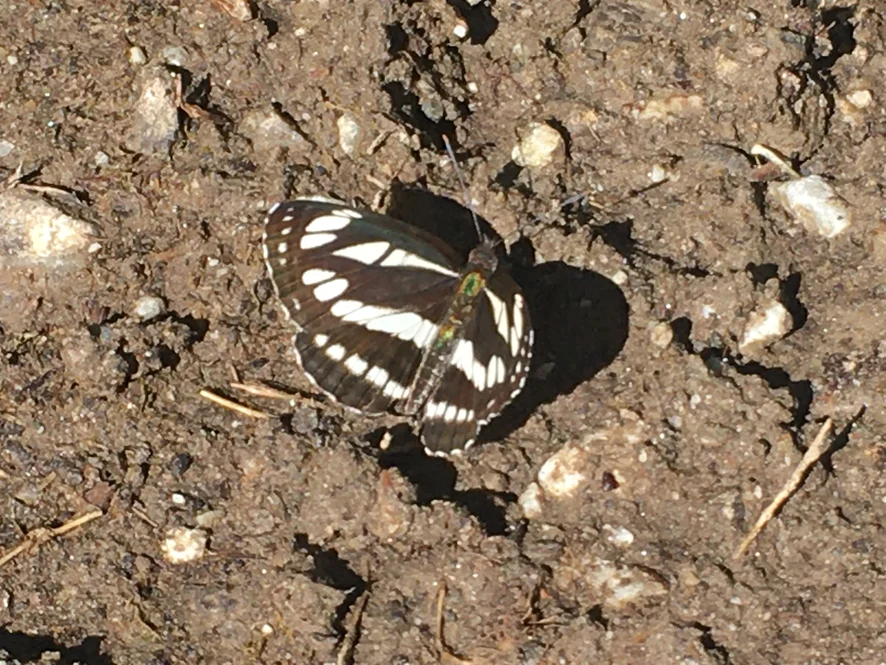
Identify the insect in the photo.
Neptis sappho
